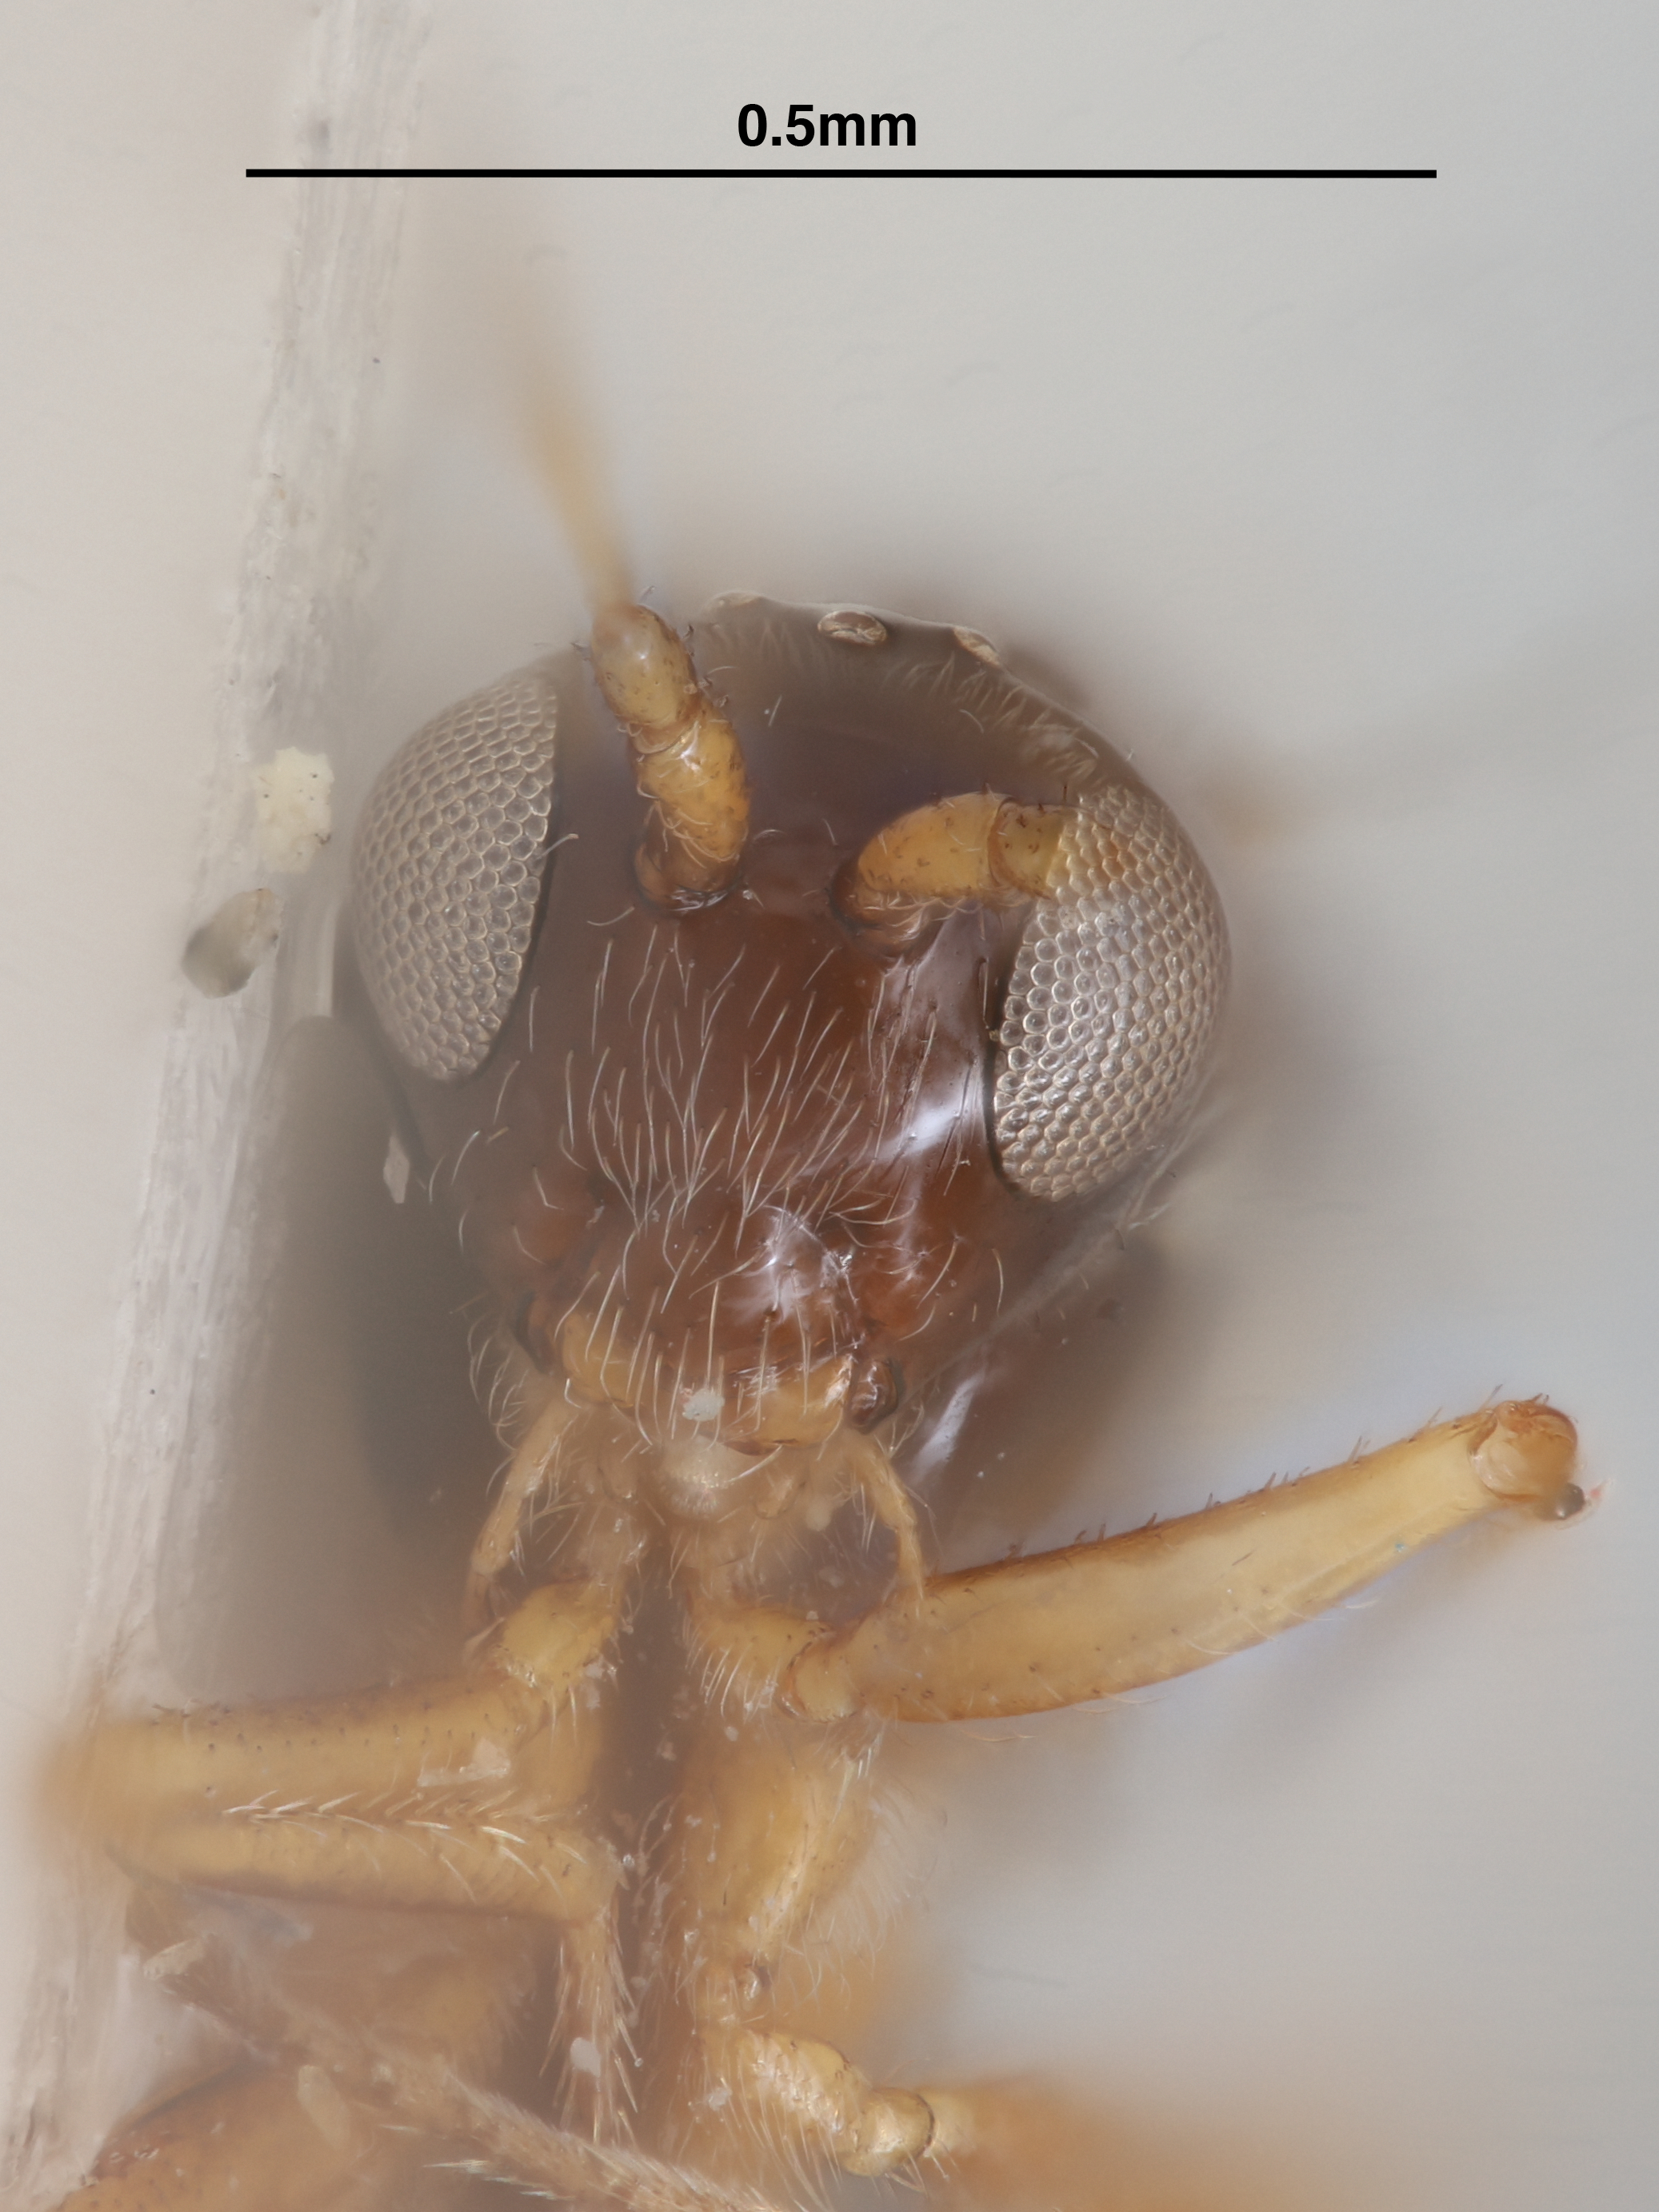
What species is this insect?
Alloxysta costaricensis
